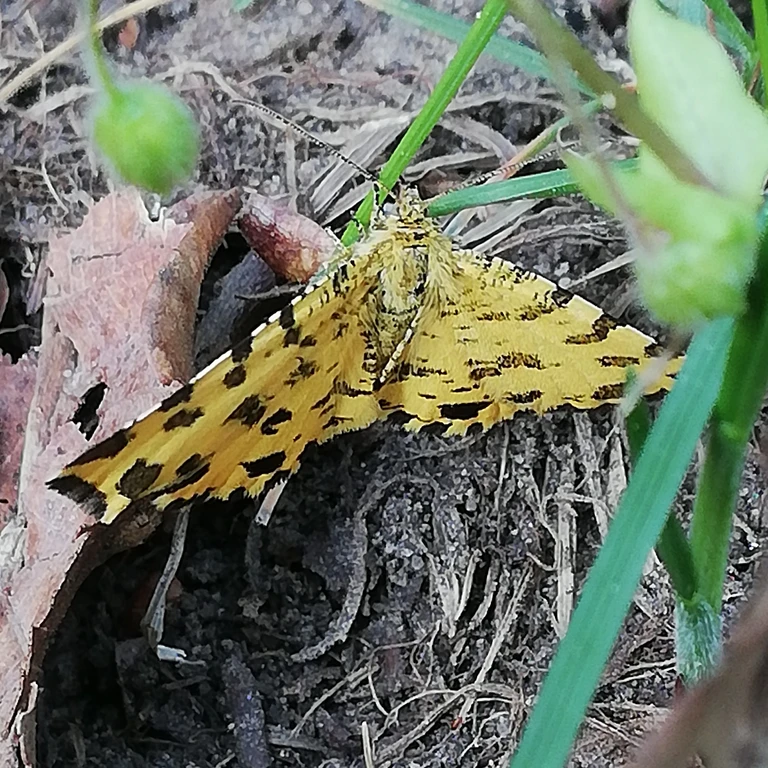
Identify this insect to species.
Pseudopanthera macularia
